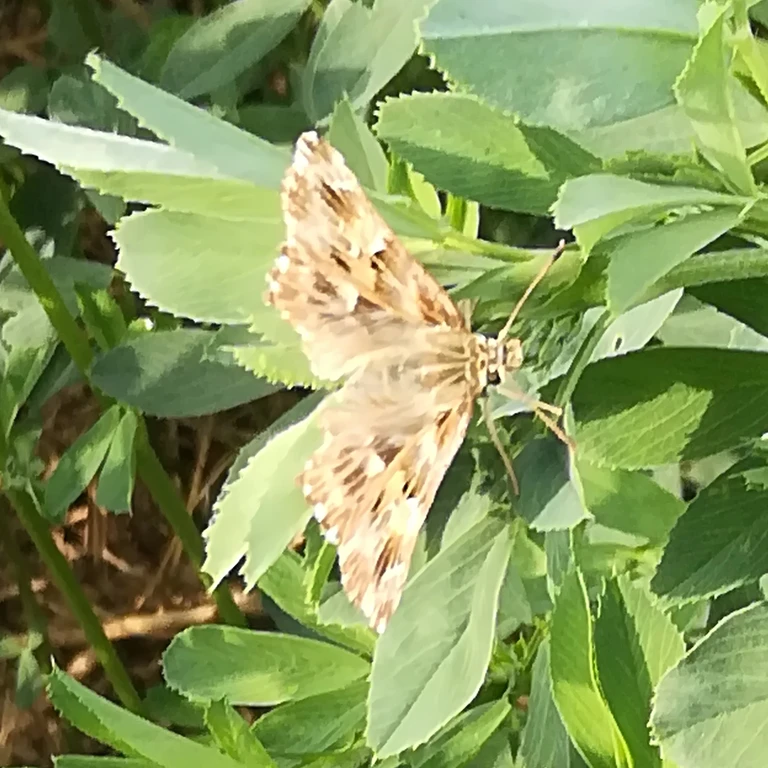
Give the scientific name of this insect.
Carcharodus alceae
